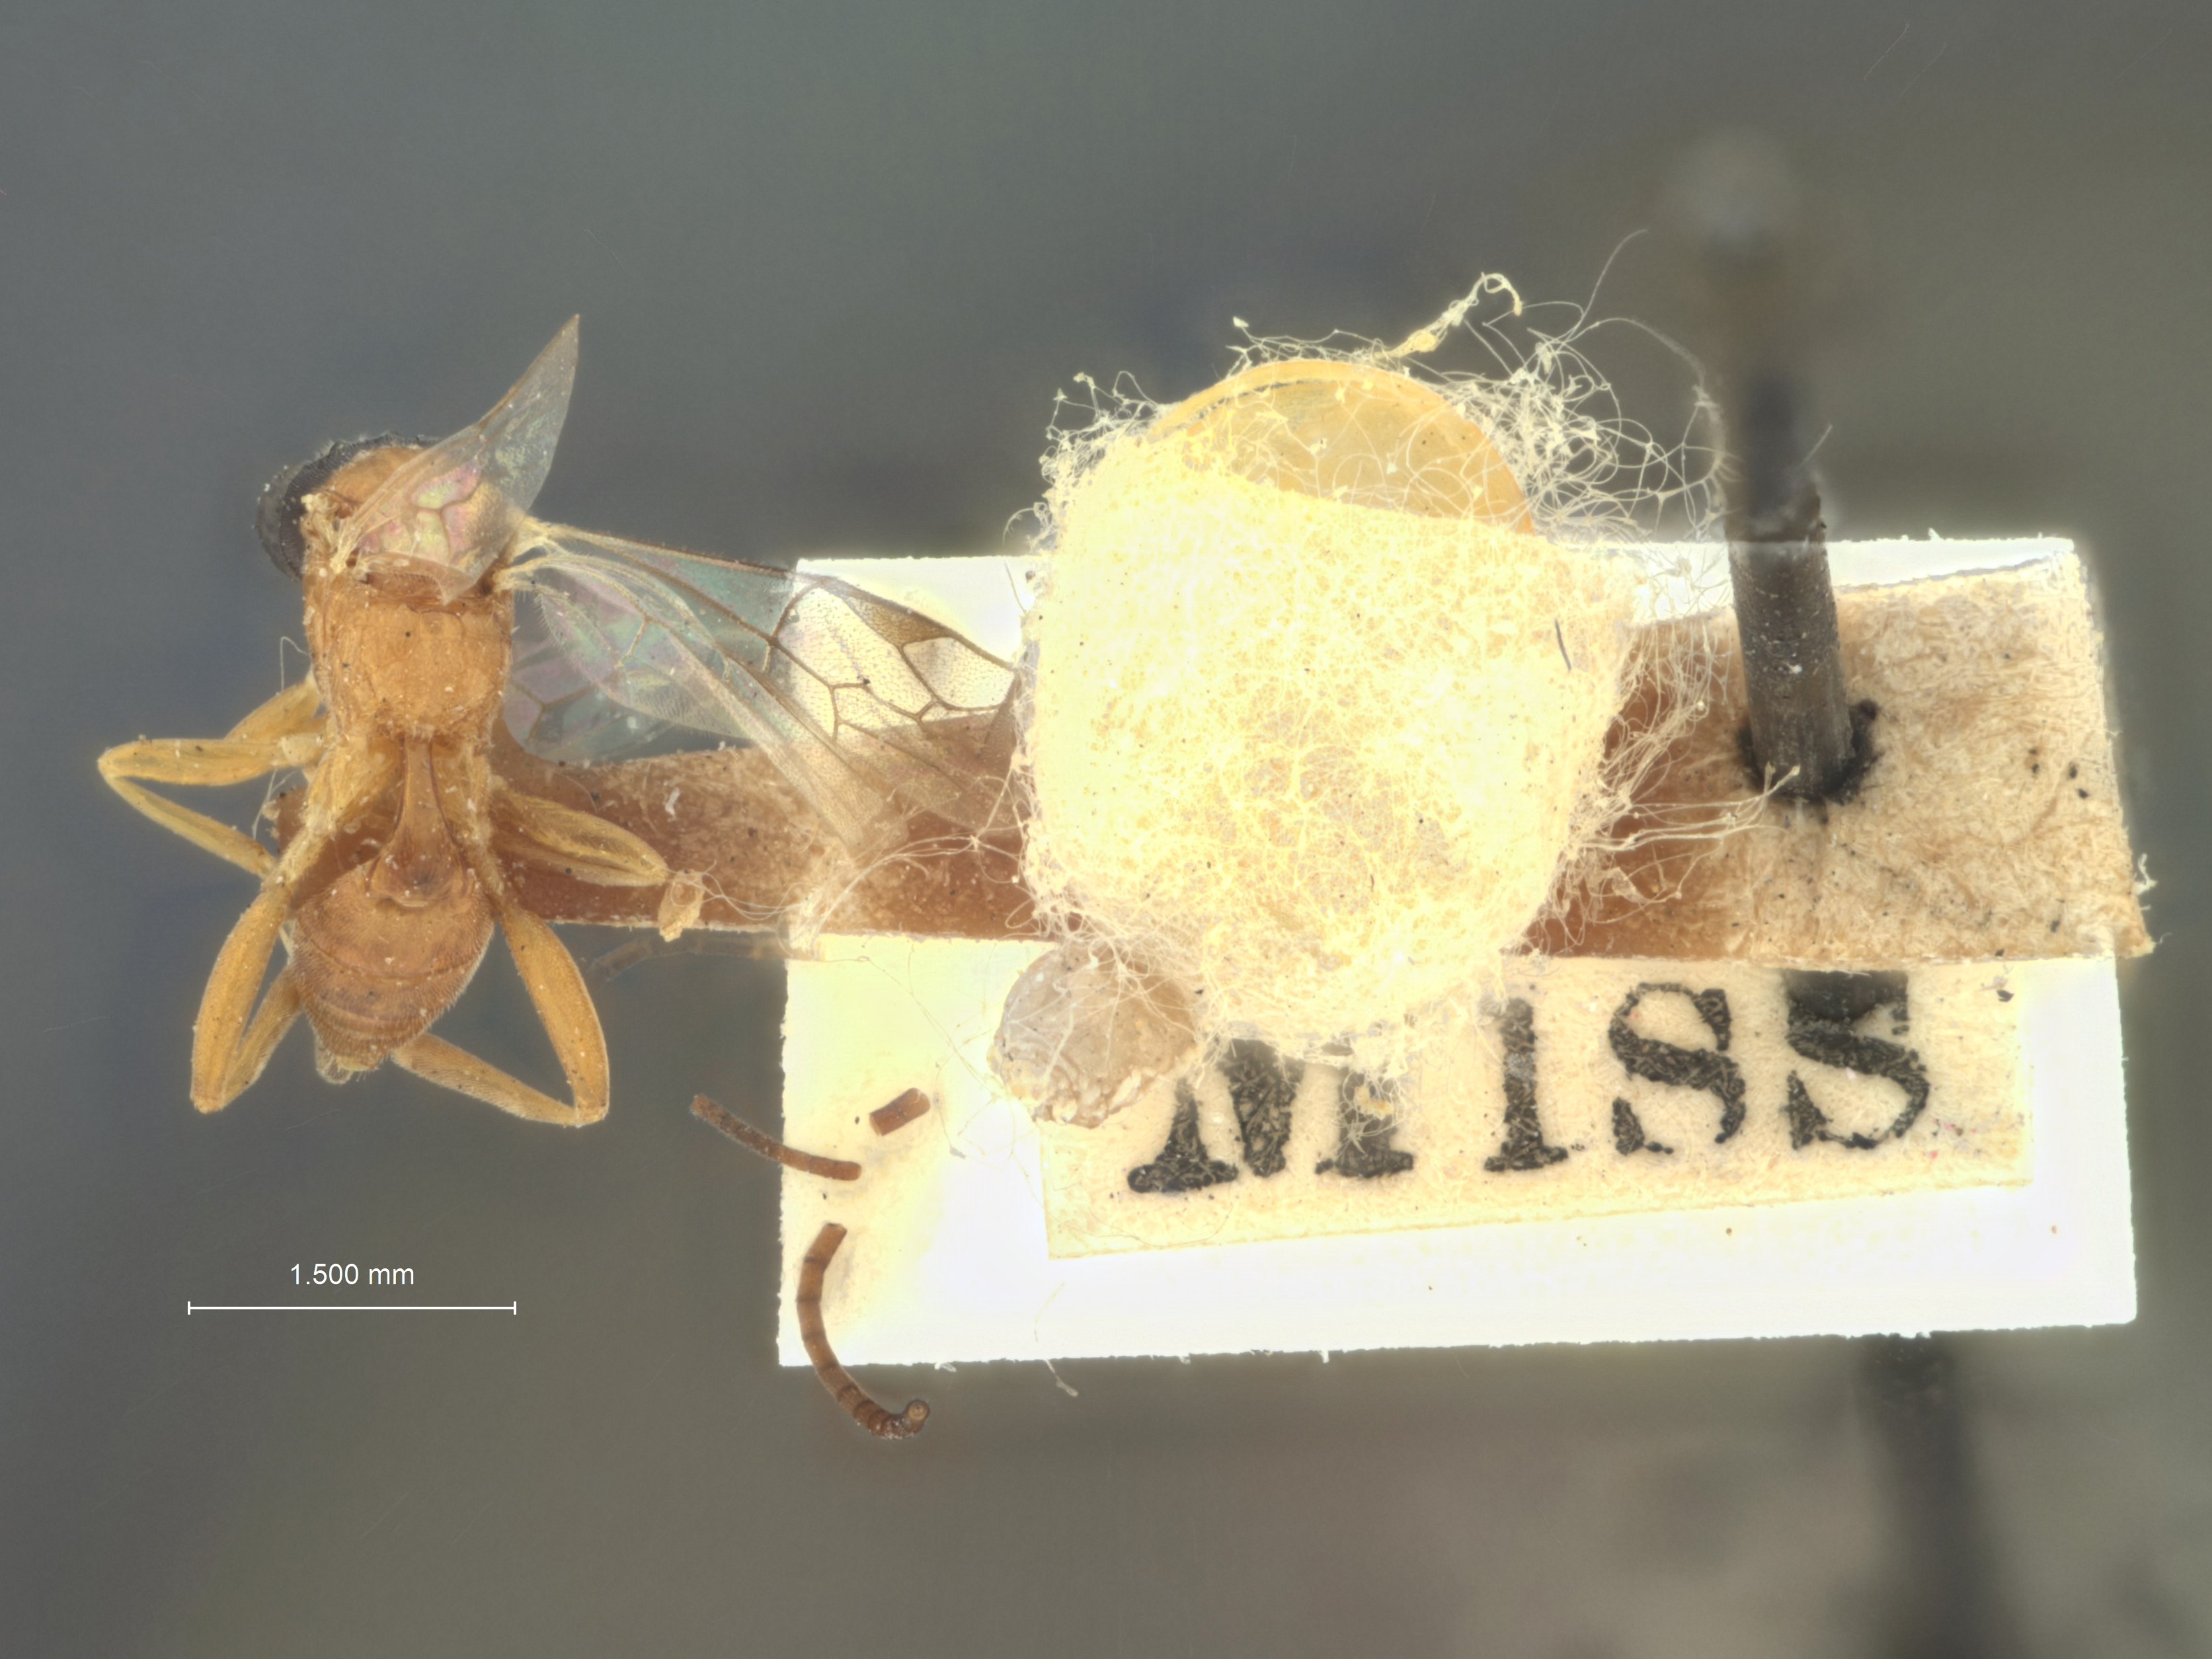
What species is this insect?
Otacustes atriceps
